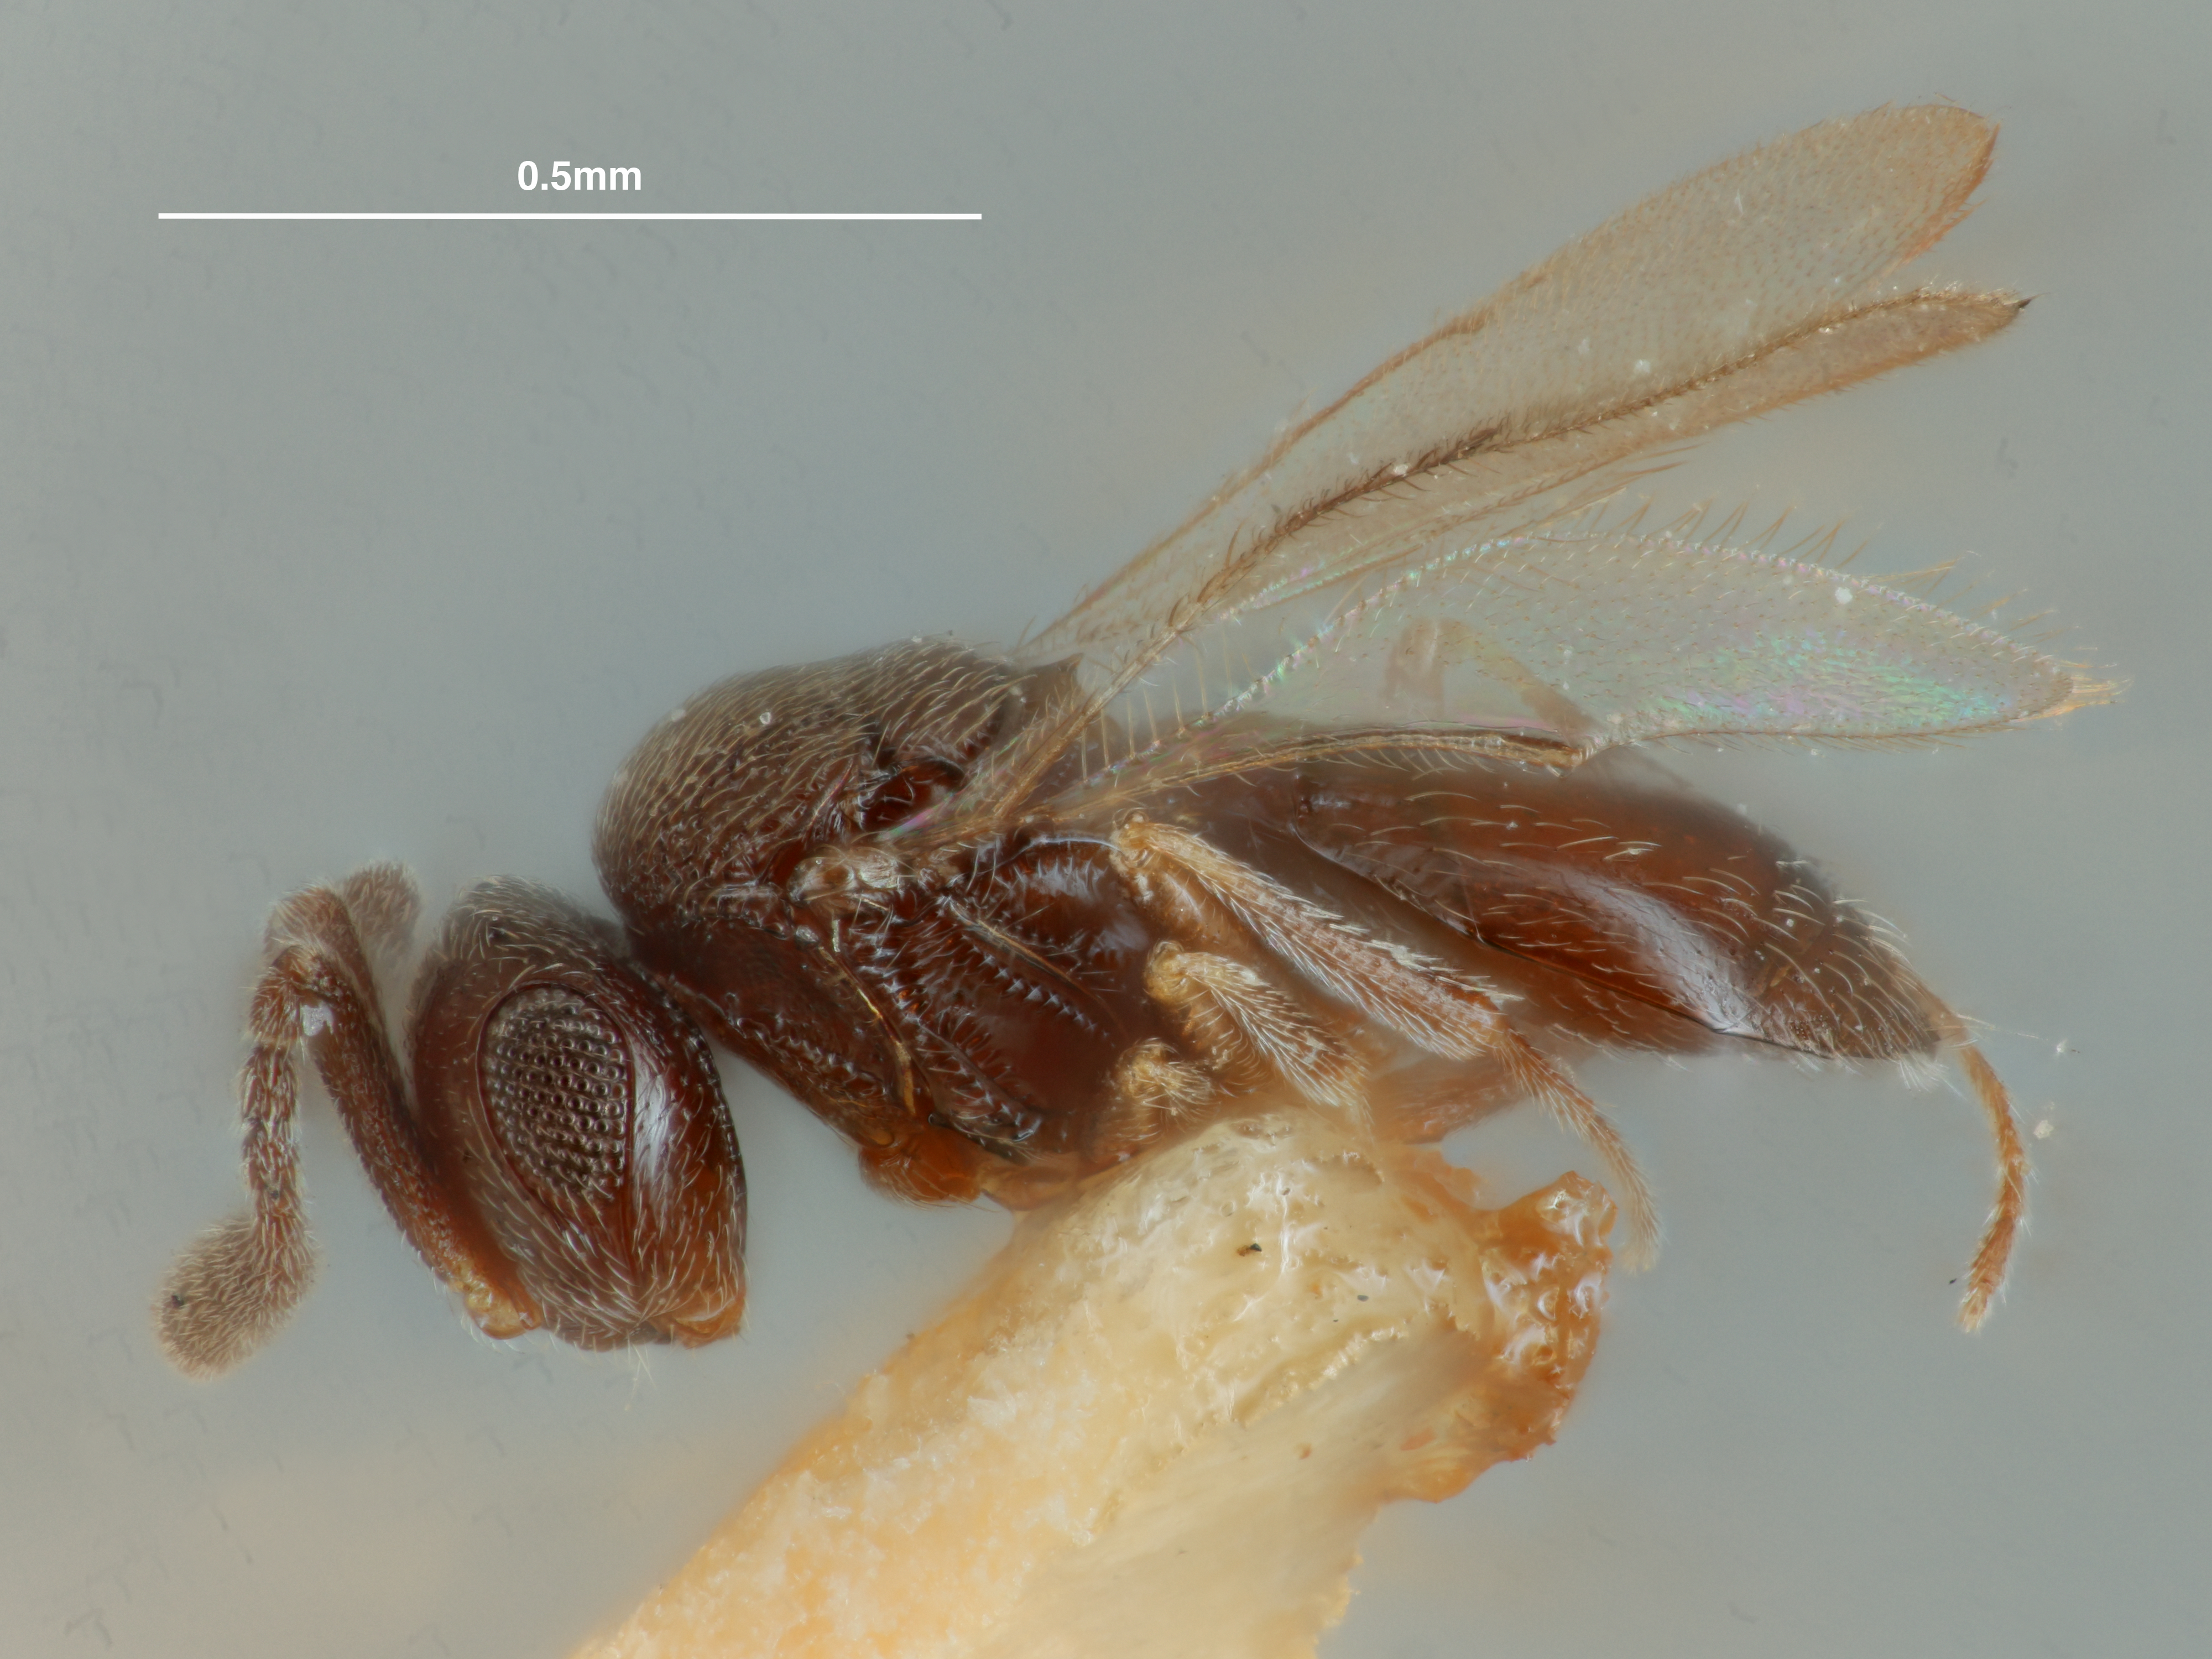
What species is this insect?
Prosacantha laevifrons
